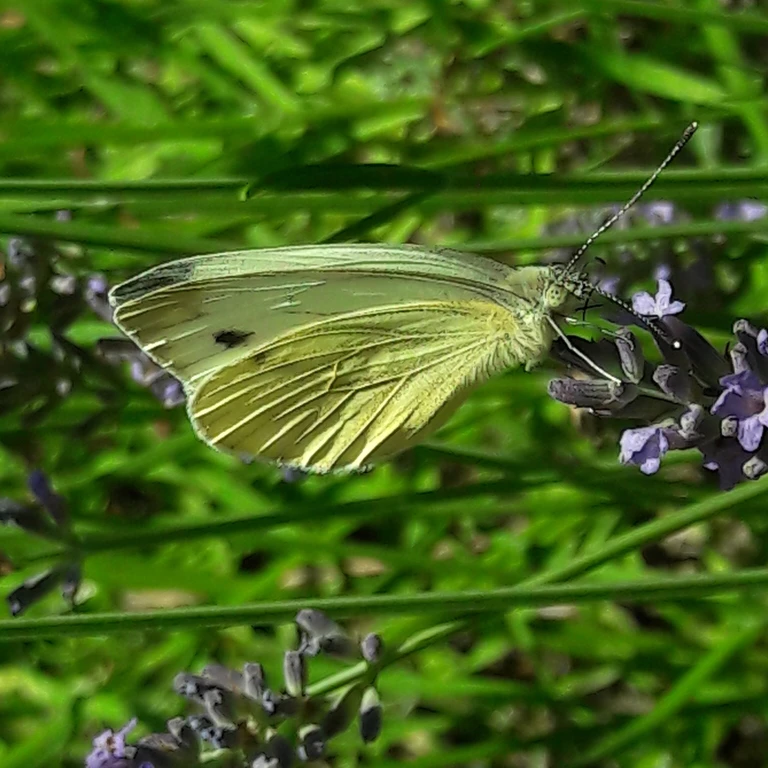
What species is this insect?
Pieris napi
